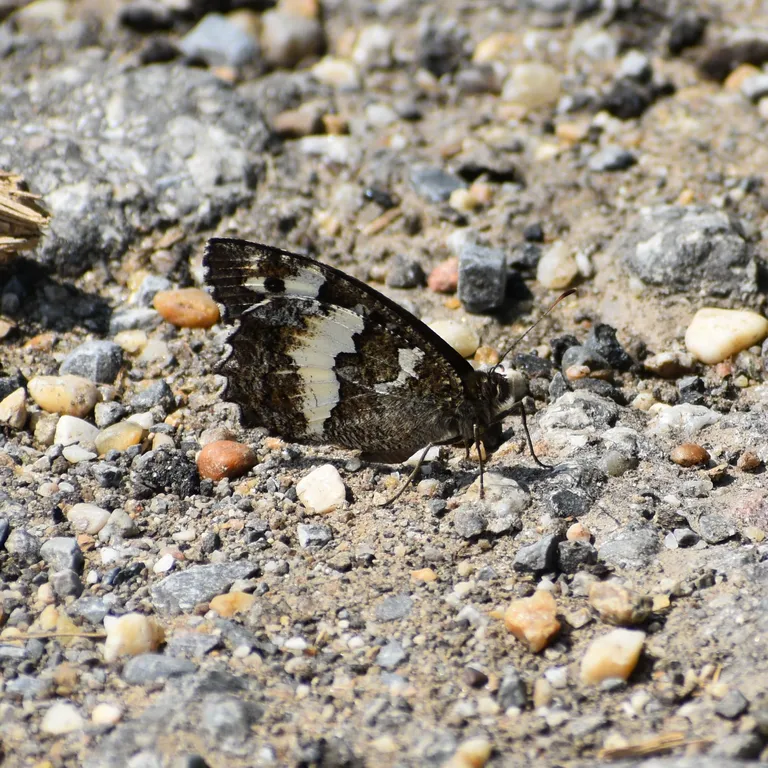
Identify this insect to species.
Brintesia circe
